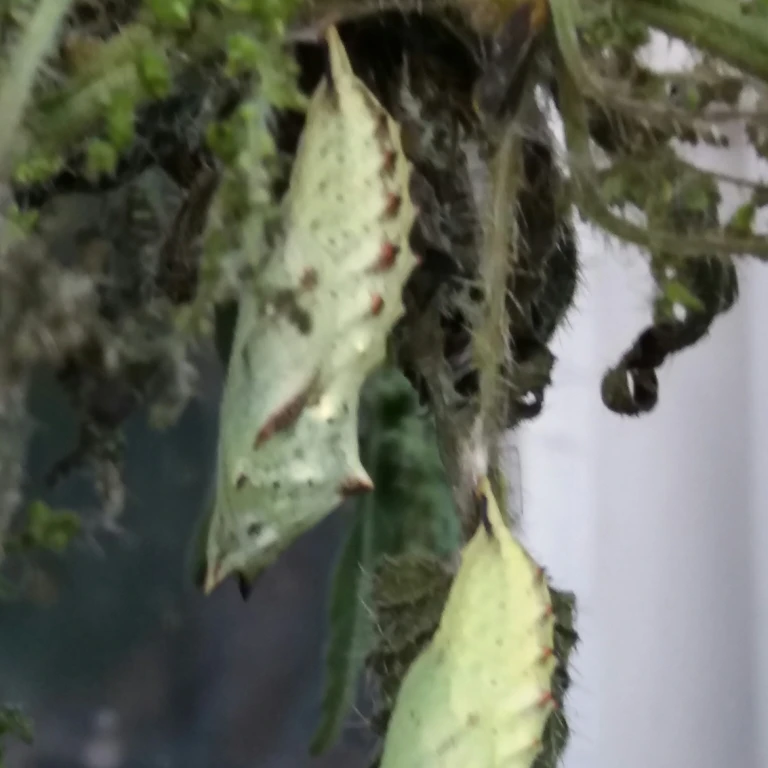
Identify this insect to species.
Aglais io
